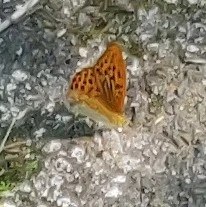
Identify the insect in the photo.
Argynnis paphia
